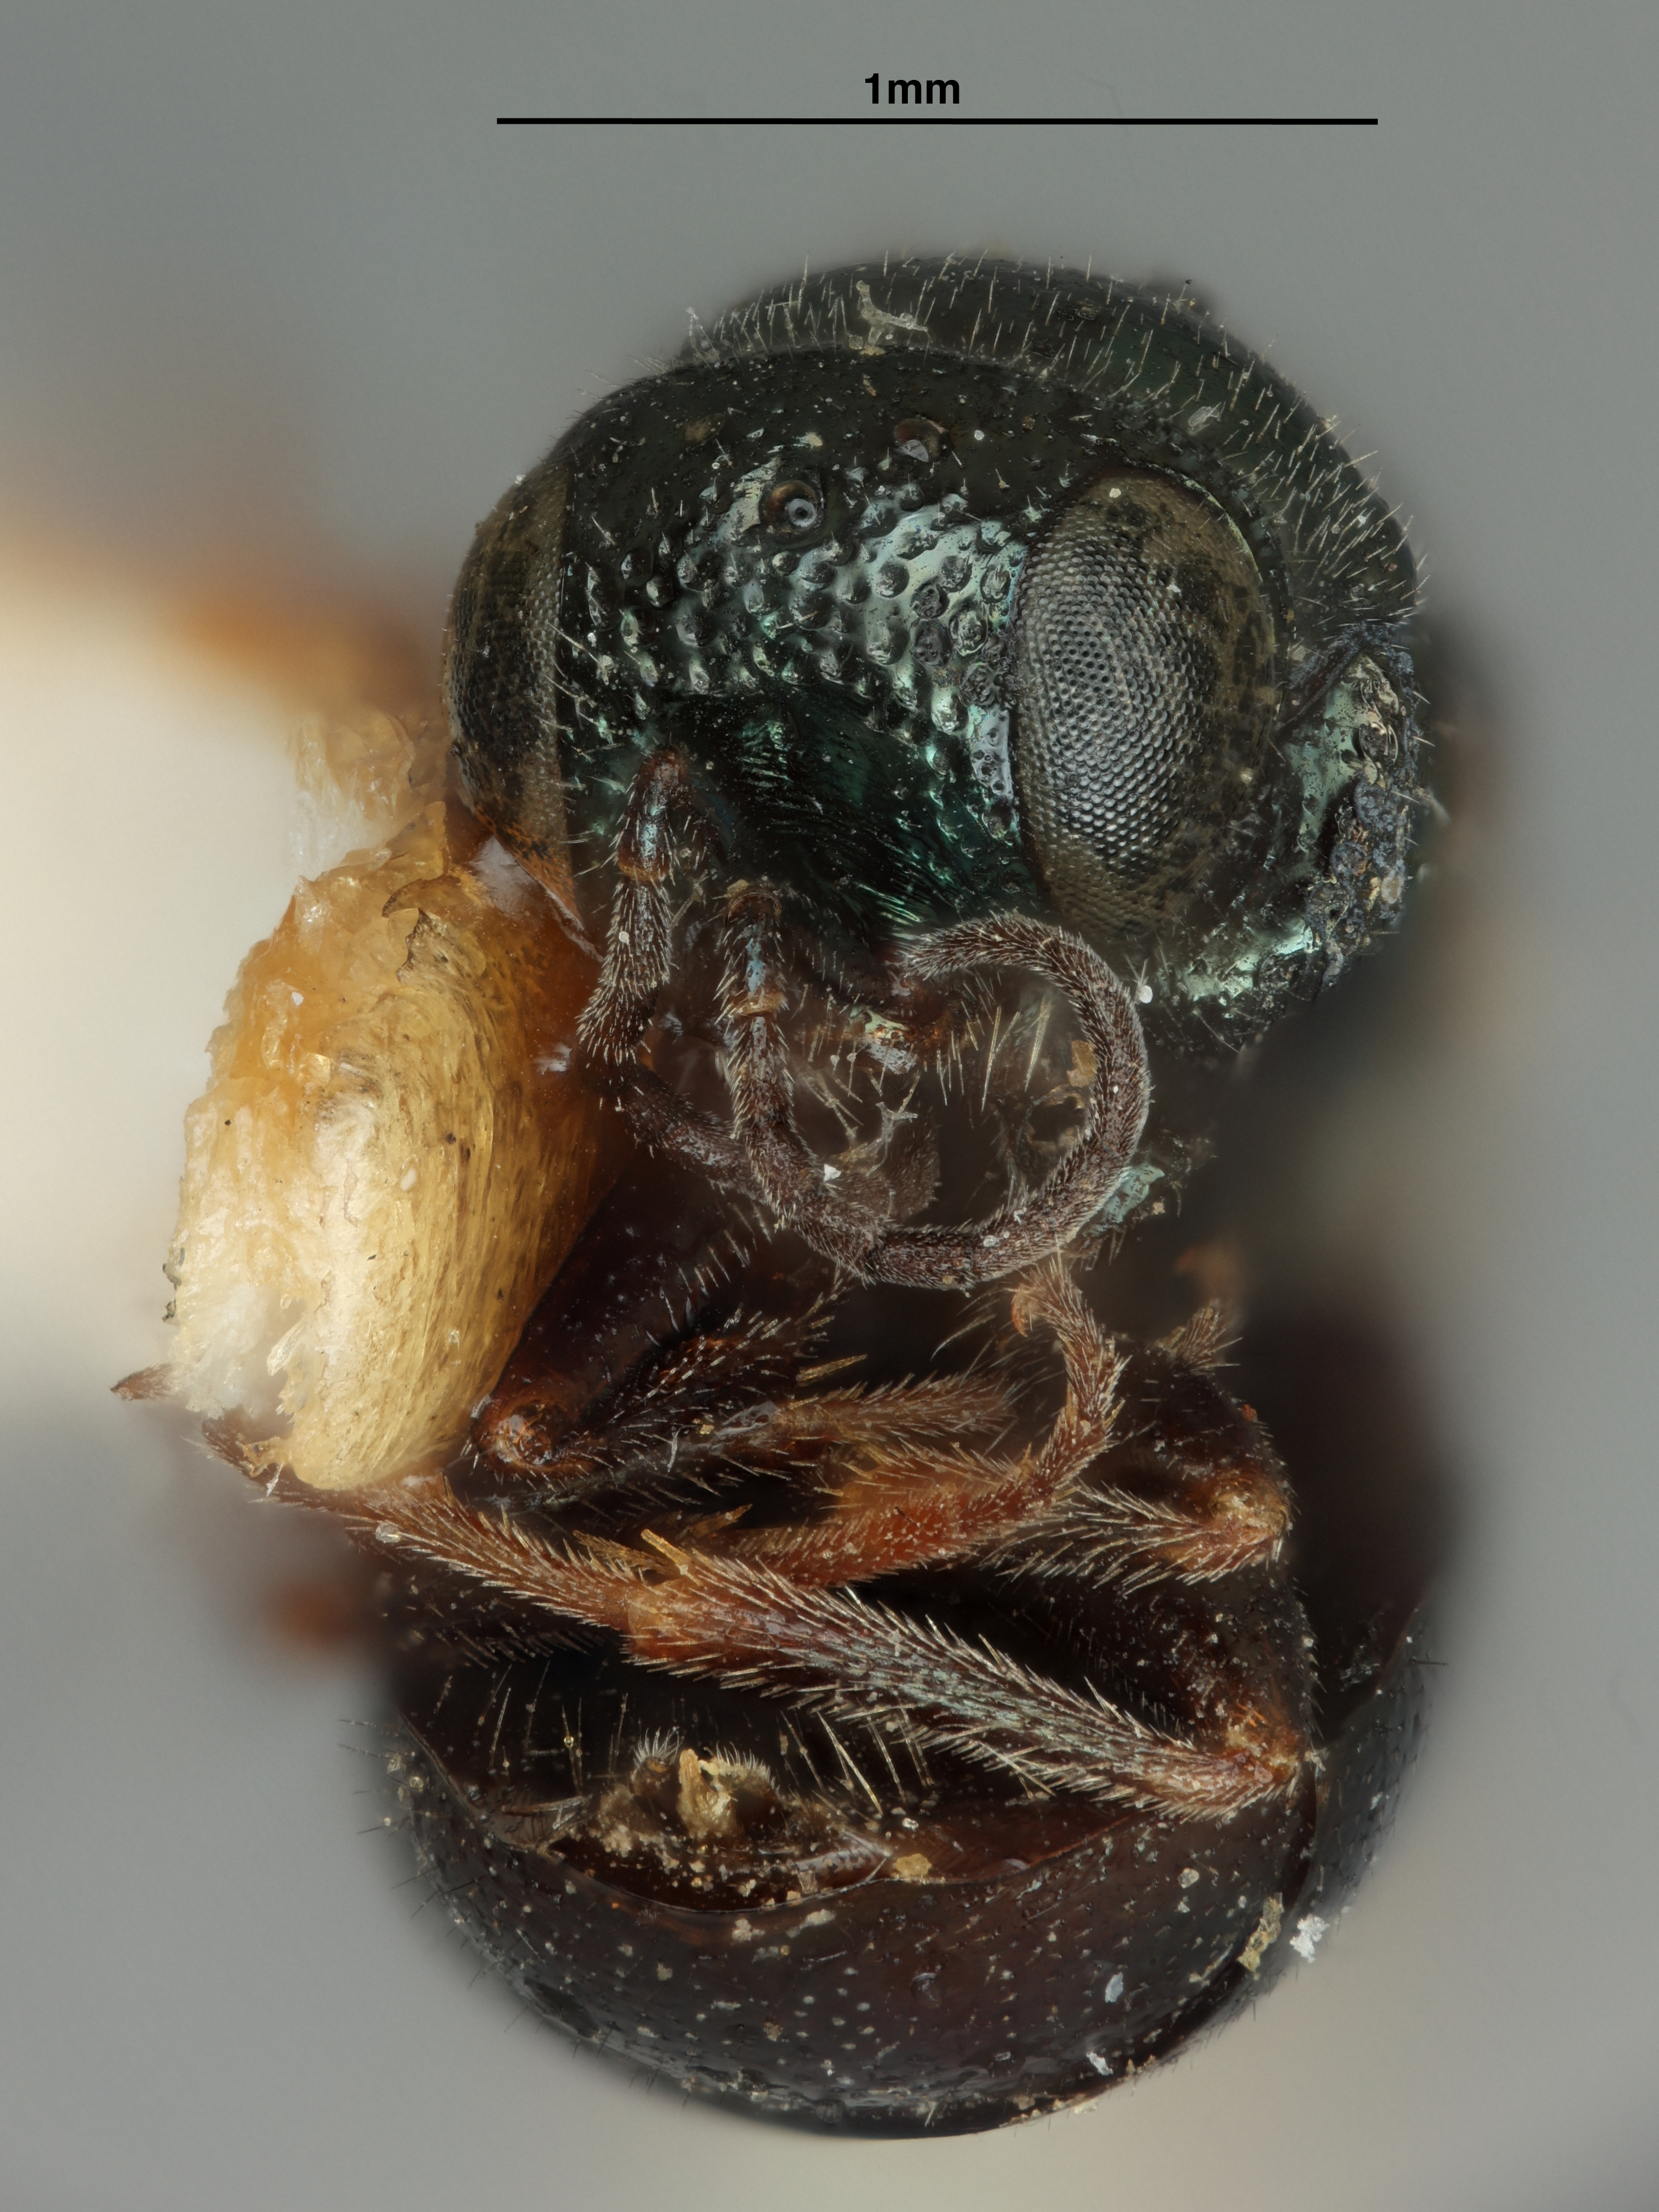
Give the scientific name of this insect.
Holopyga taylori
